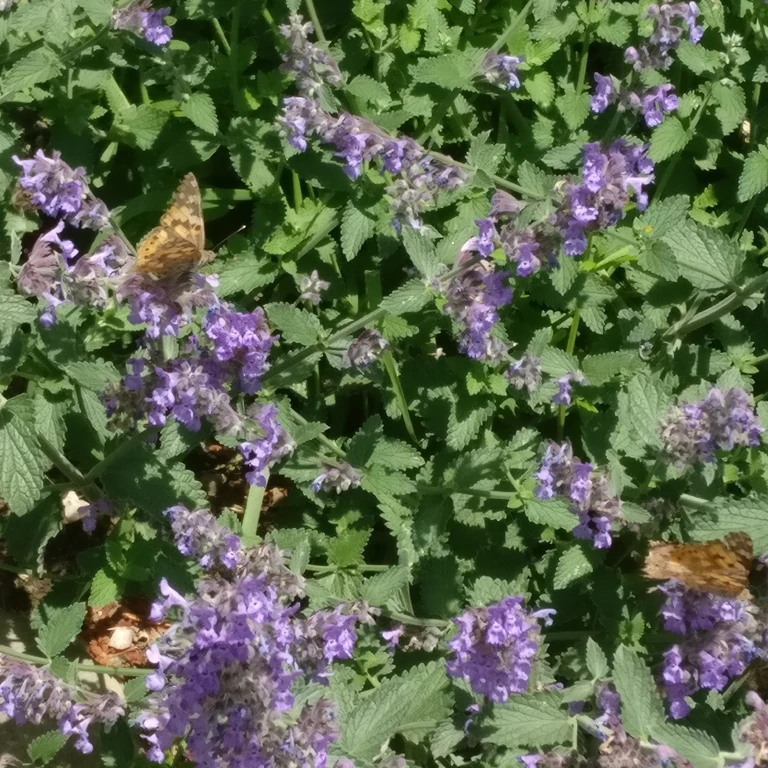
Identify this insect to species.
Vanessa cardui
